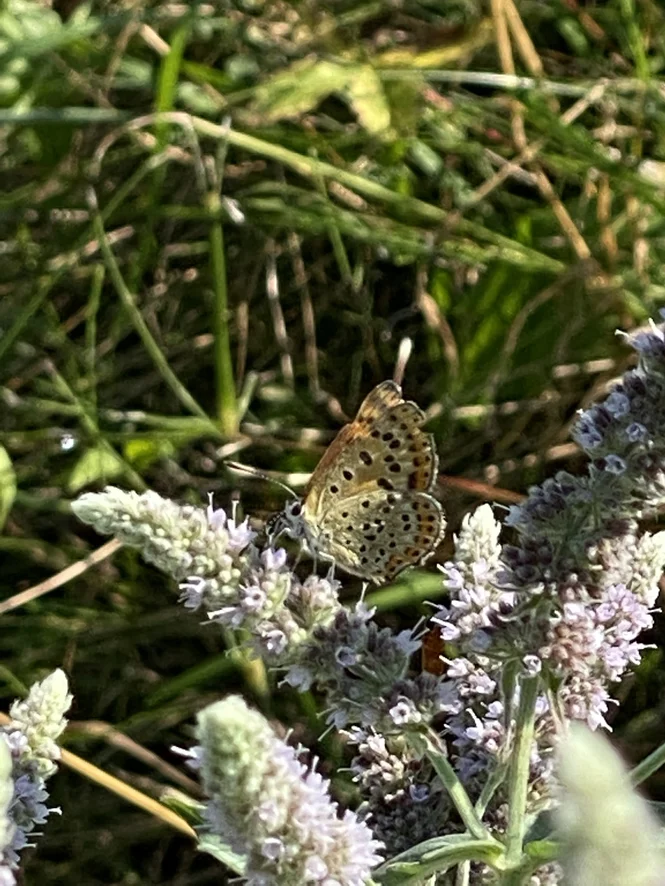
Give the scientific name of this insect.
Lycaena tityrus (also Loweia tityrus)
